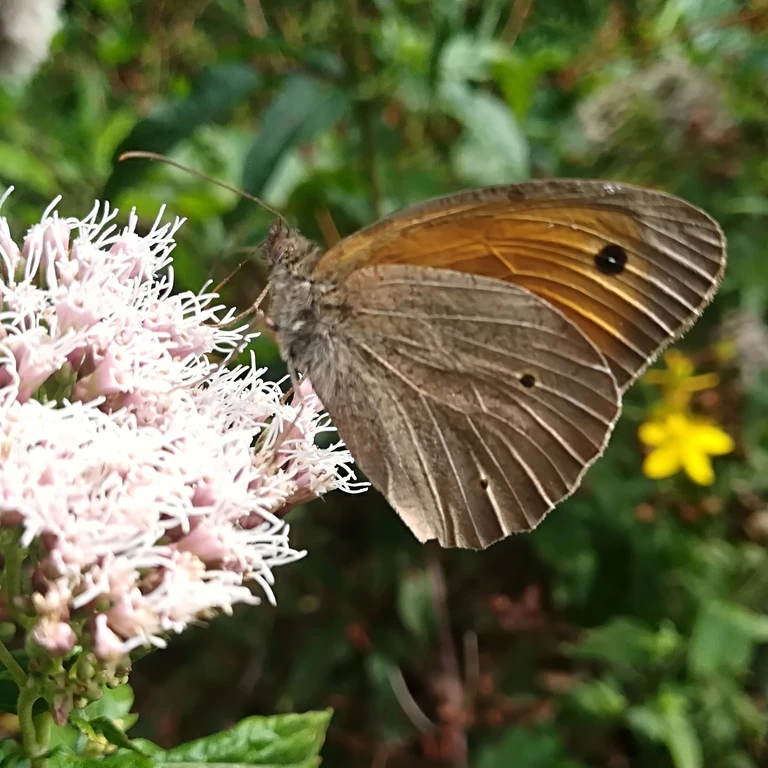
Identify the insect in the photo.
Maniola jurtina
